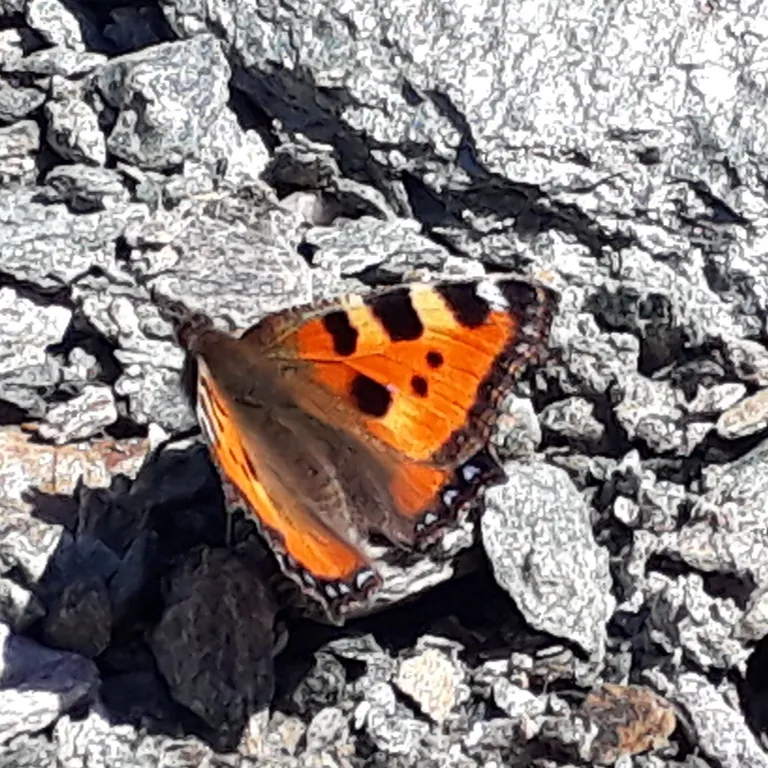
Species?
Aglais urticae
